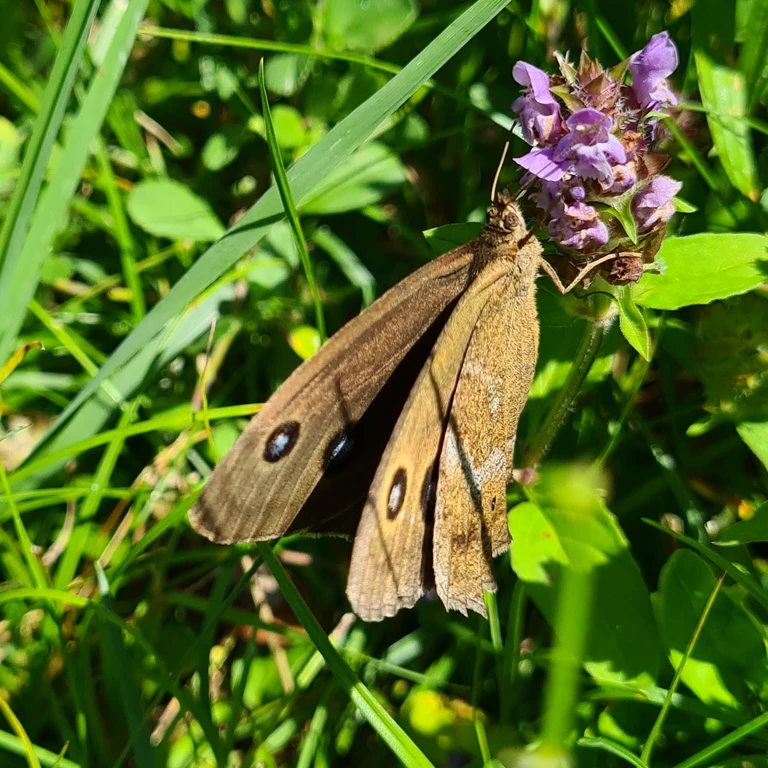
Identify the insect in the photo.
Minois dryas
